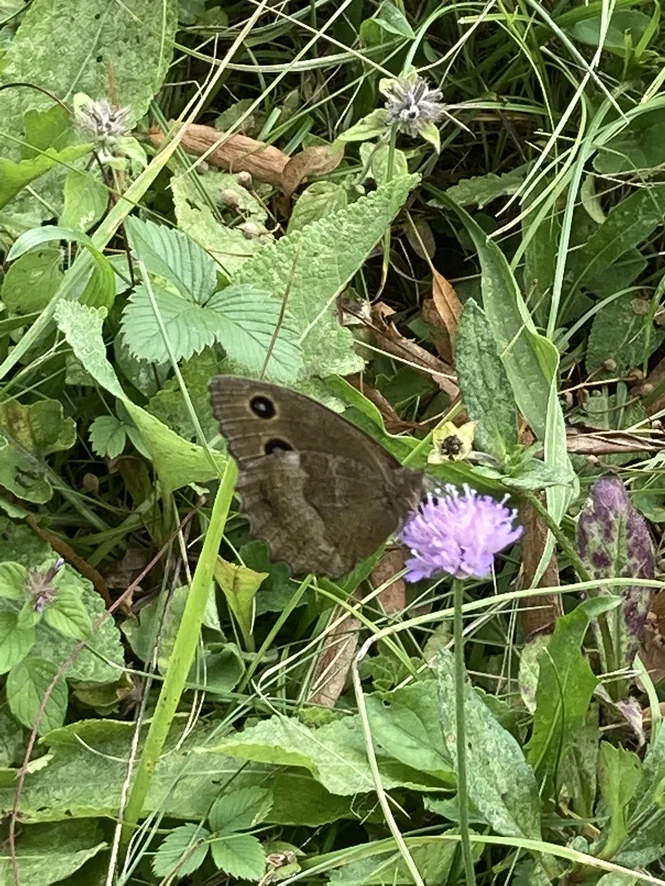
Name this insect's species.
Minois dryas
